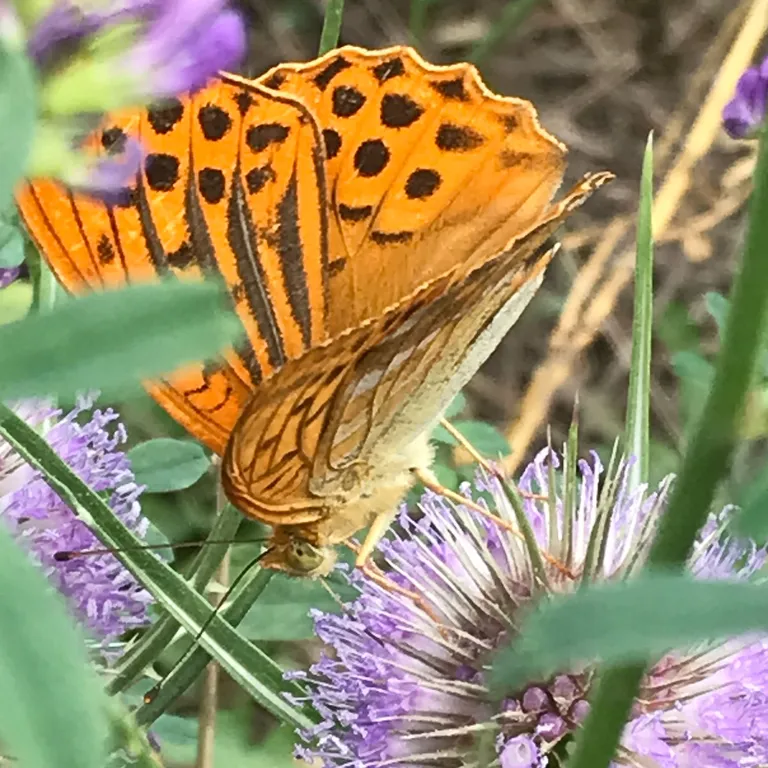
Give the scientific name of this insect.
Argynnis paphia
